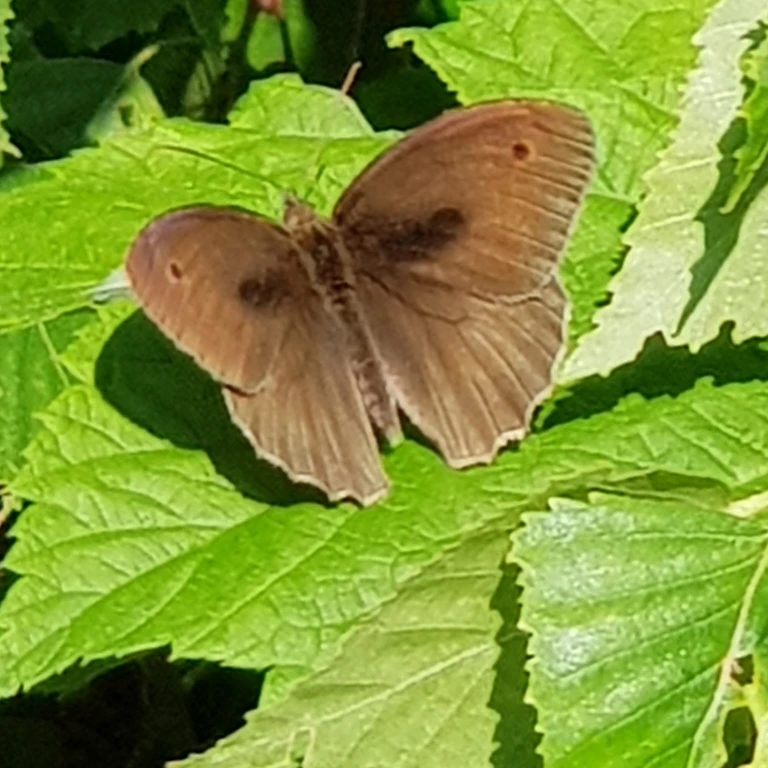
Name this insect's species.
Maniola jurtina
